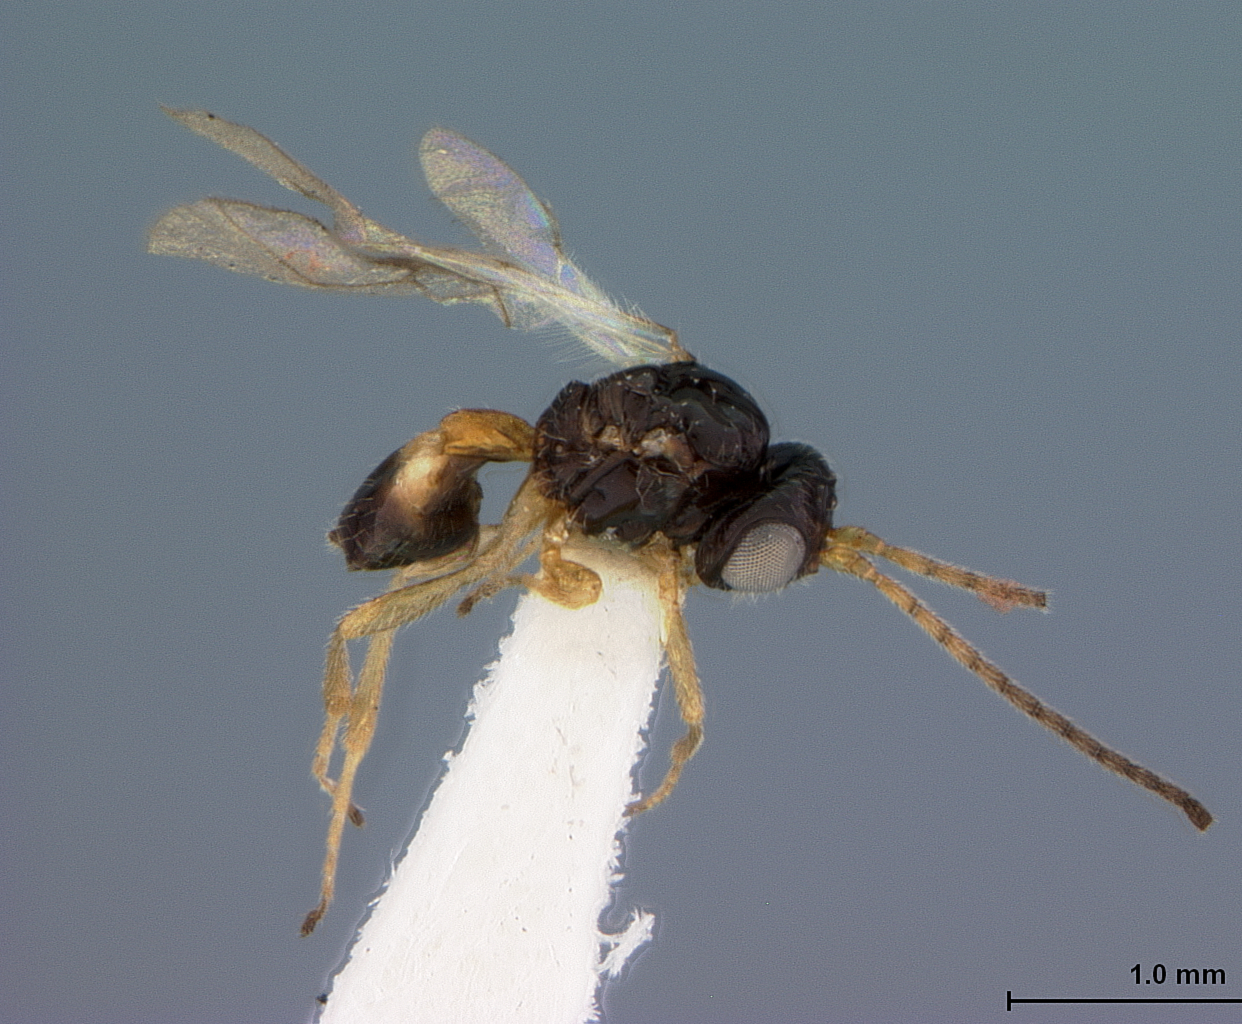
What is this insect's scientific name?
Opius fennahi
